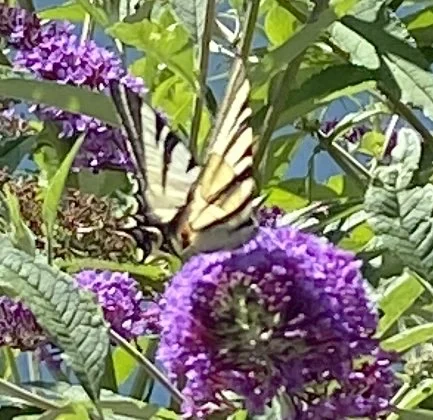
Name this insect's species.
Iphiclides podalirius
